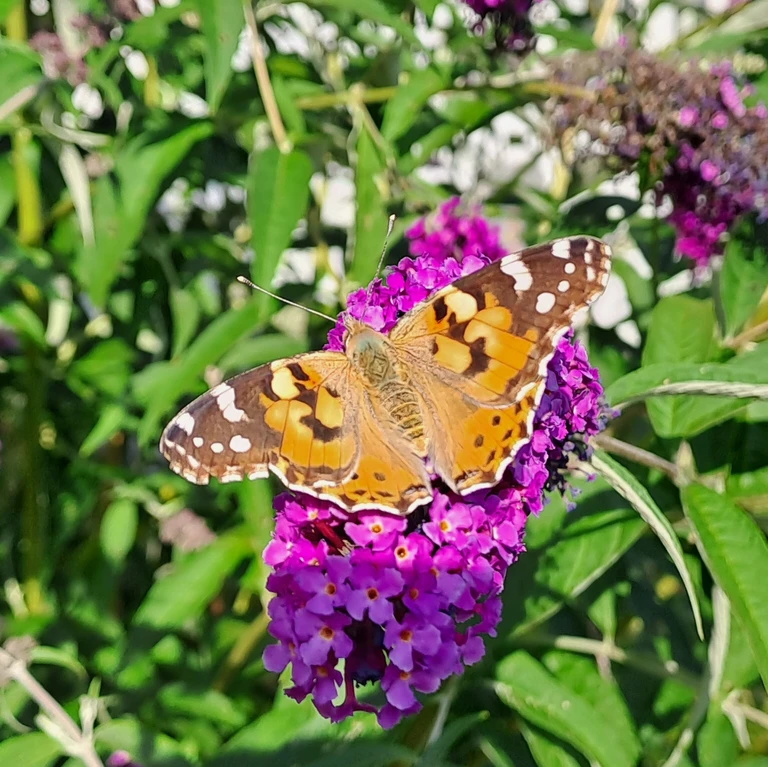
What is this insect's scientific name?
Vanessa cardui
